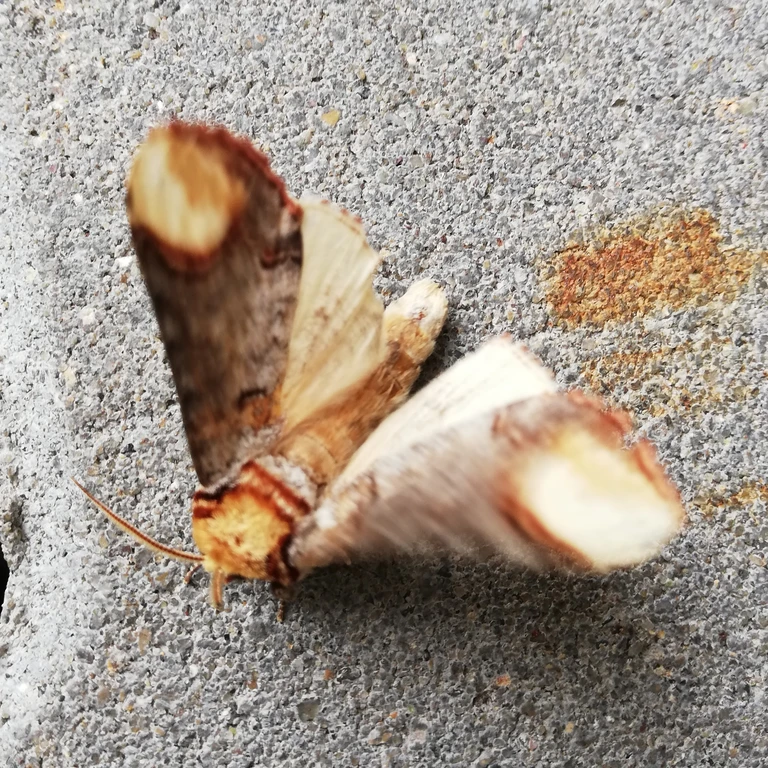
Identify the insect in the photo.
Phalera bucephala
